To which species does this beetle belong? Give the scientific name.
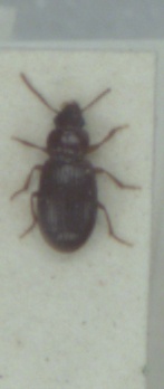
Bradycellus caucasicus
